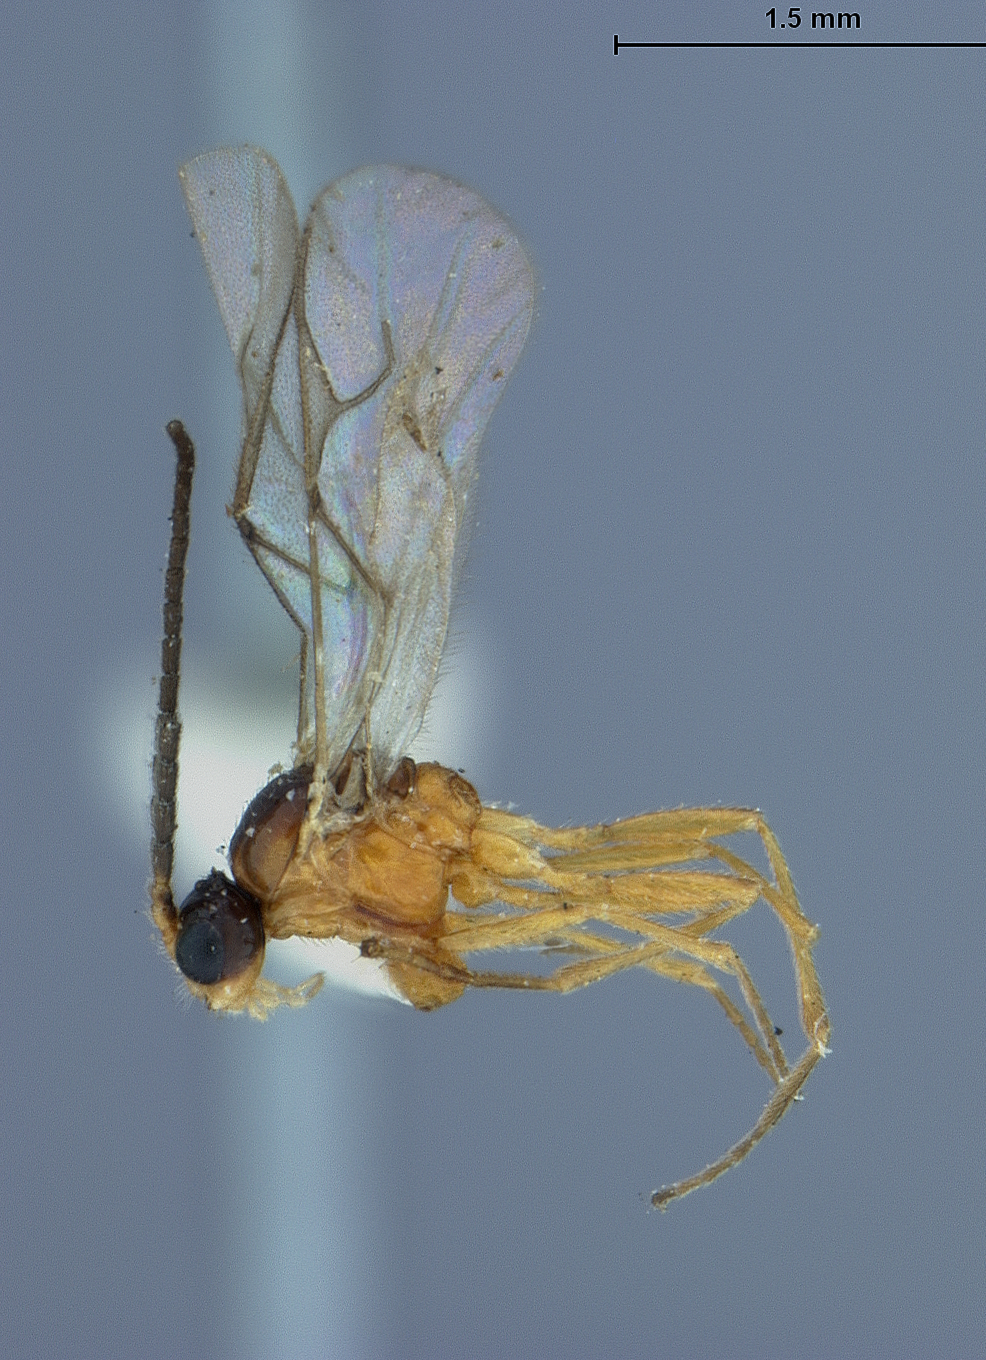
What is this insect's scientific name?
Aphidius nigriceps
